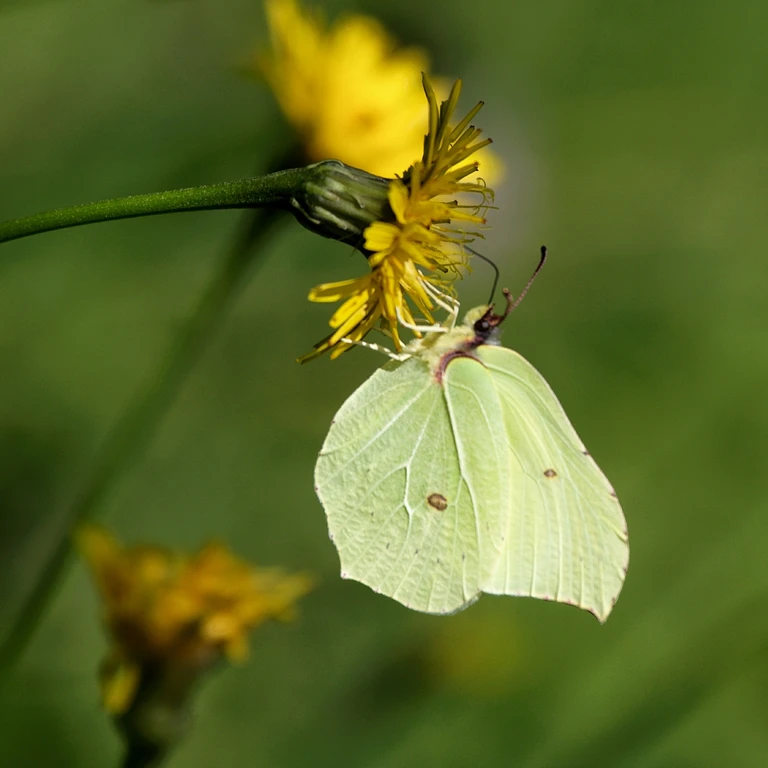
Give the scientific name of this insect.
Gonepteryx rhamni
